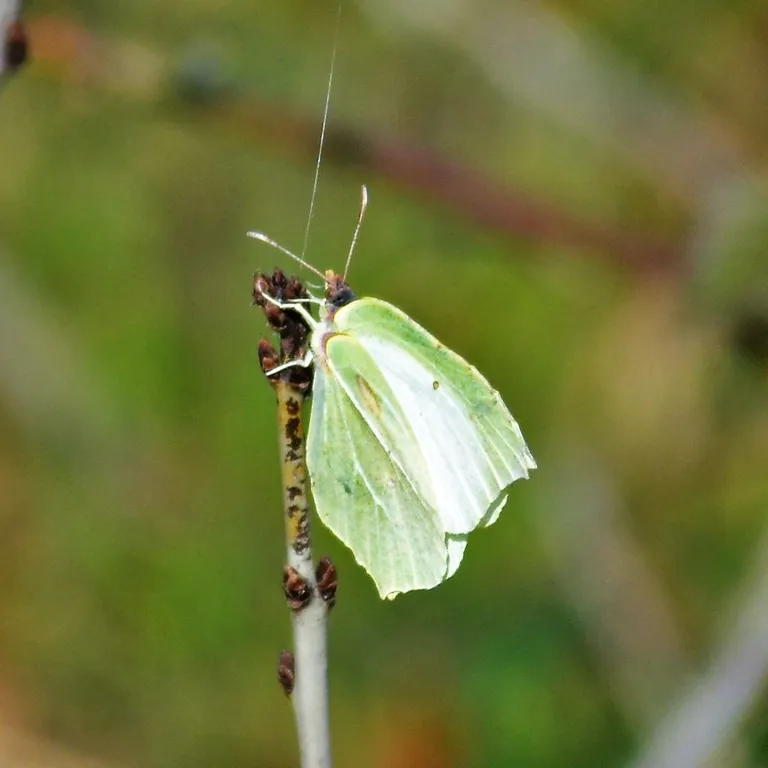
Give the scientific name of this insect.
Gonepteryx rhamni
